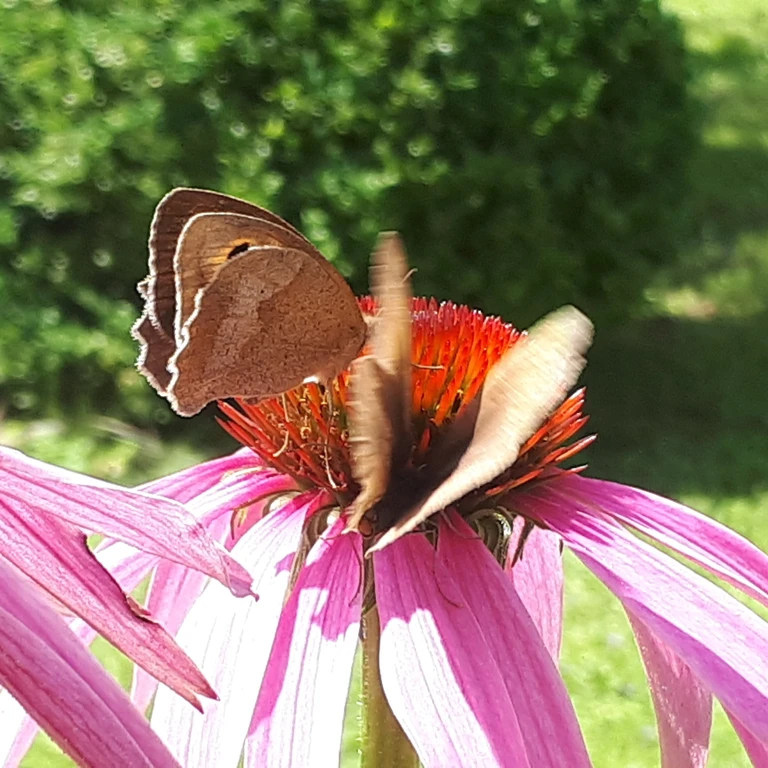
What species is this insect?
Maniola jurtina
